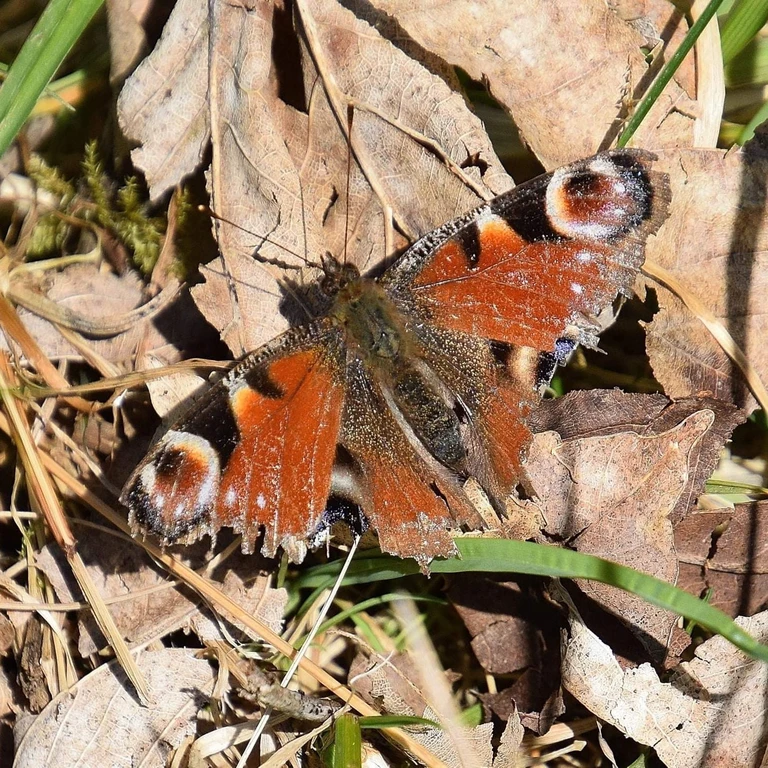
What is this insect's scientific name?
Aglais io
